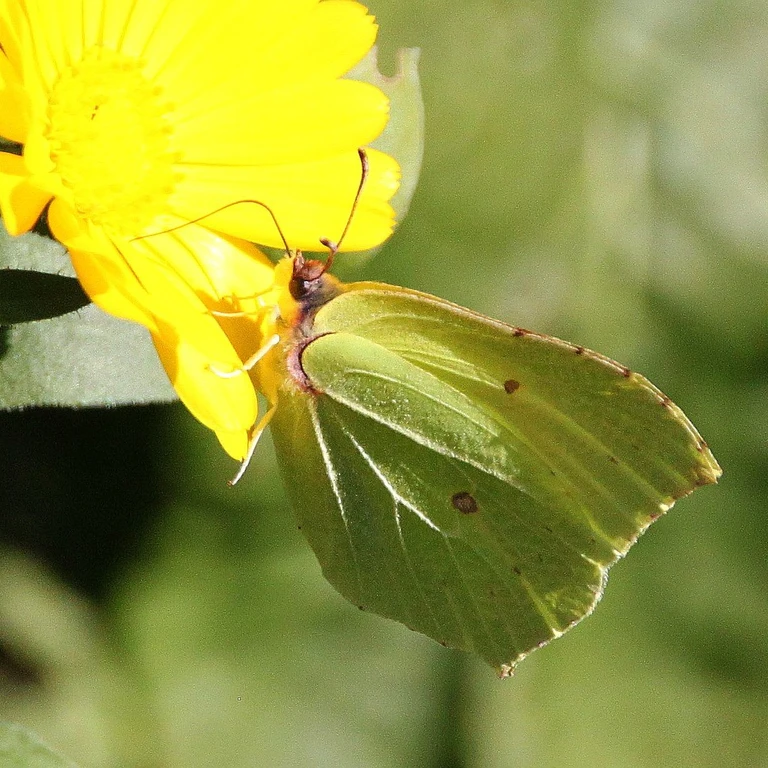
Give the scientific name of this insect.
Gonepteryx rhamni
